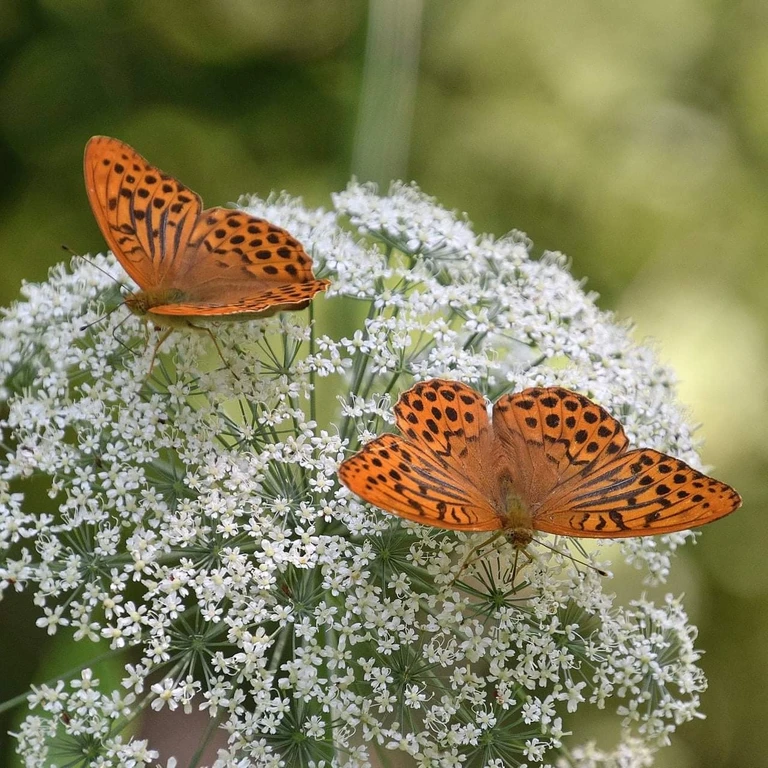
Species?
Argynnis paphia
